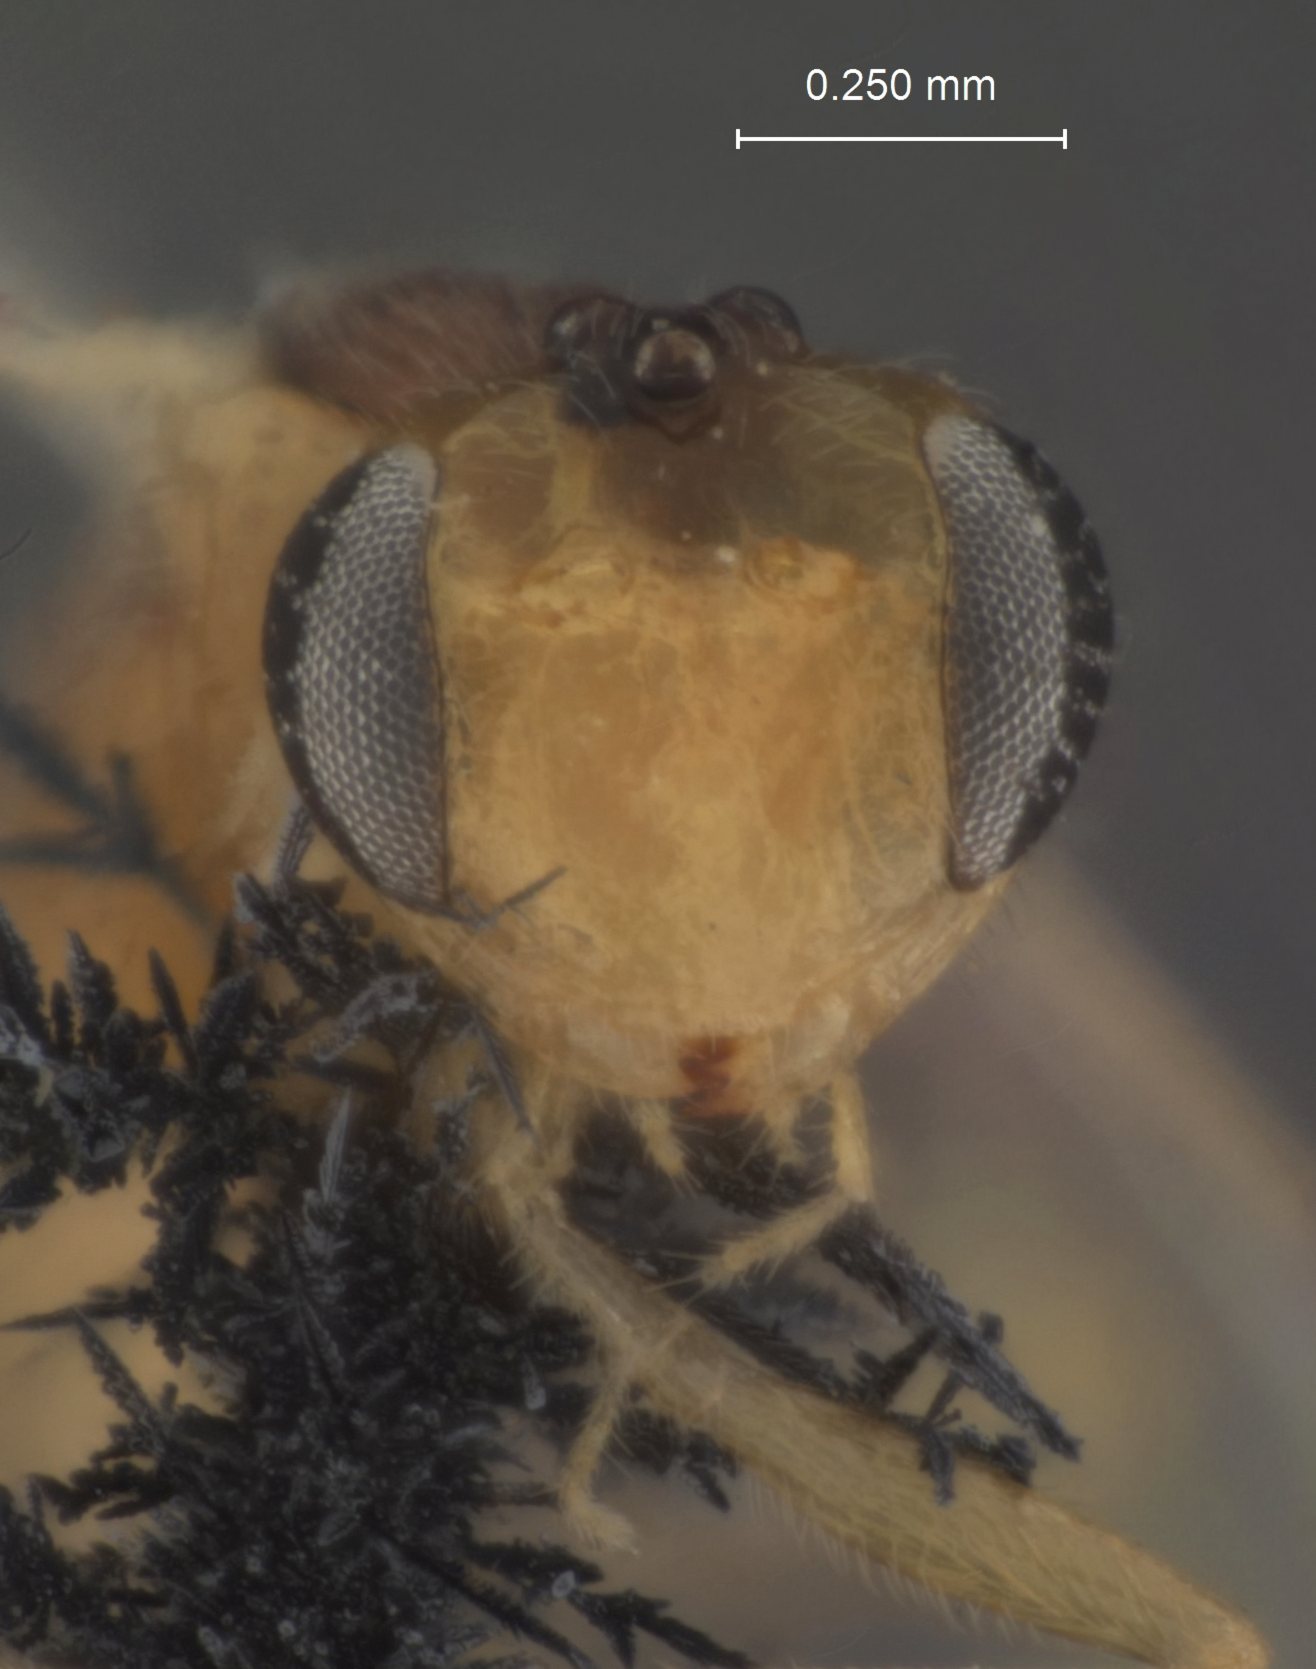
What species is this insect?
Mesochorus aprilinus
